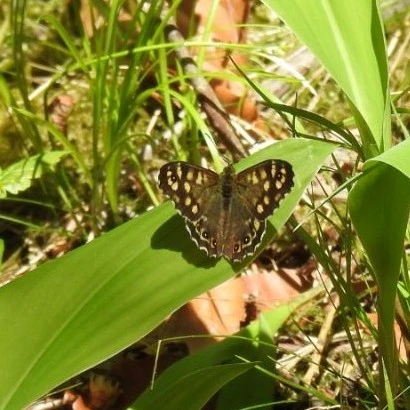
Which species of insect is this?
Pararge aegeria
